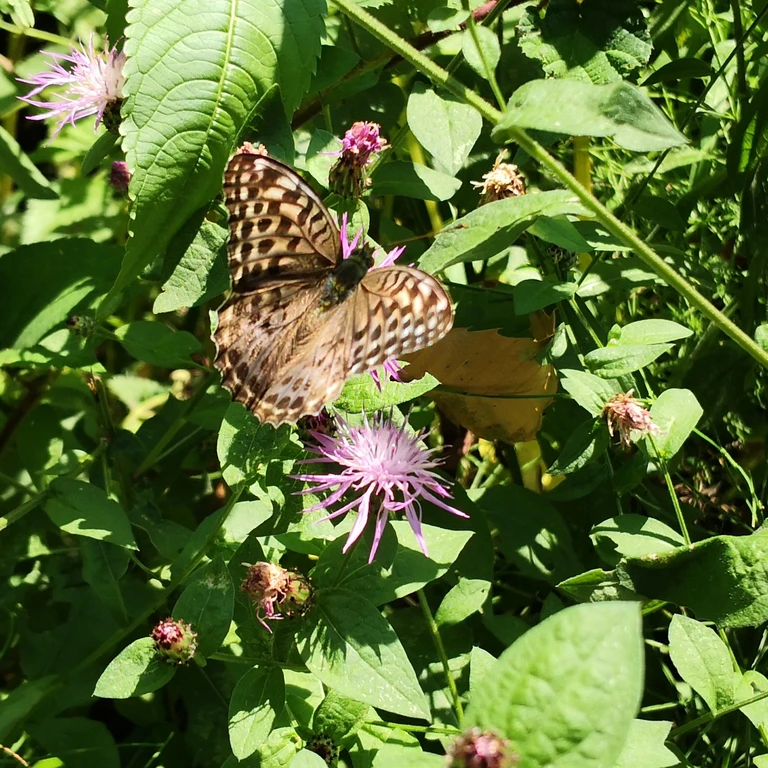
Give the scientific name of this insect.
Argynnis paphia
